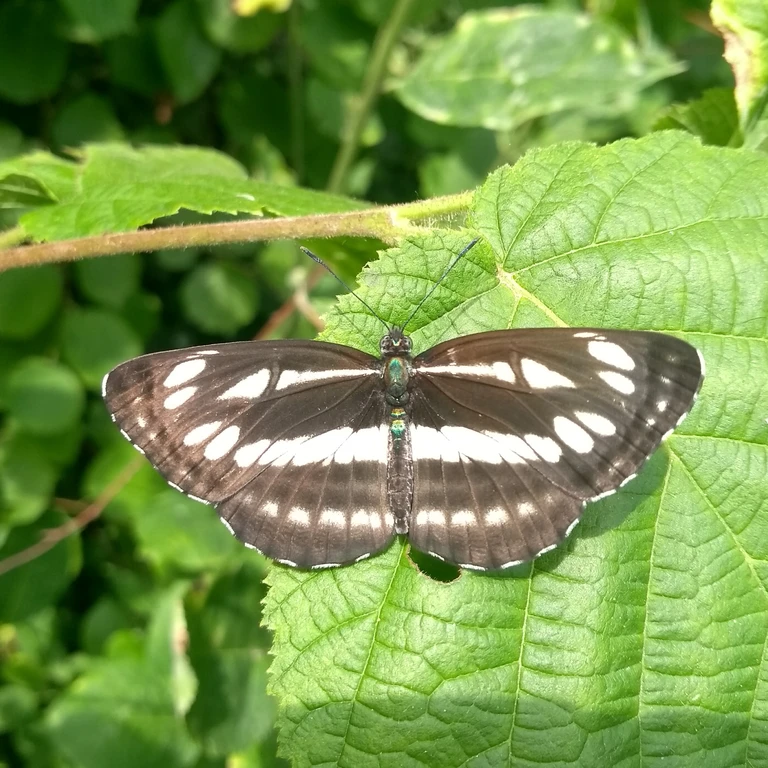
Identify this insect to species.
Neptis sappho
